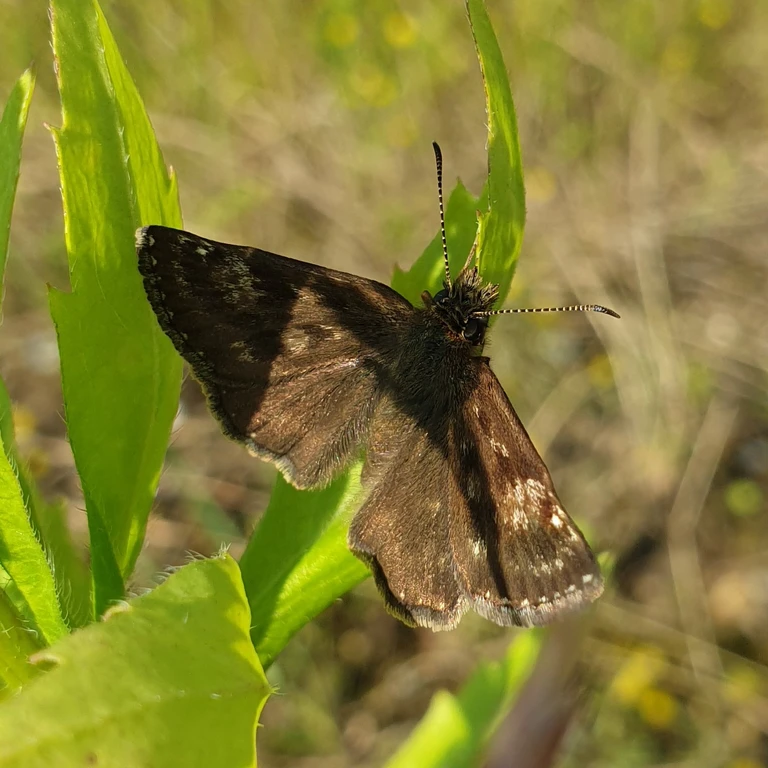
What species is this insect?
Erynnis tages
